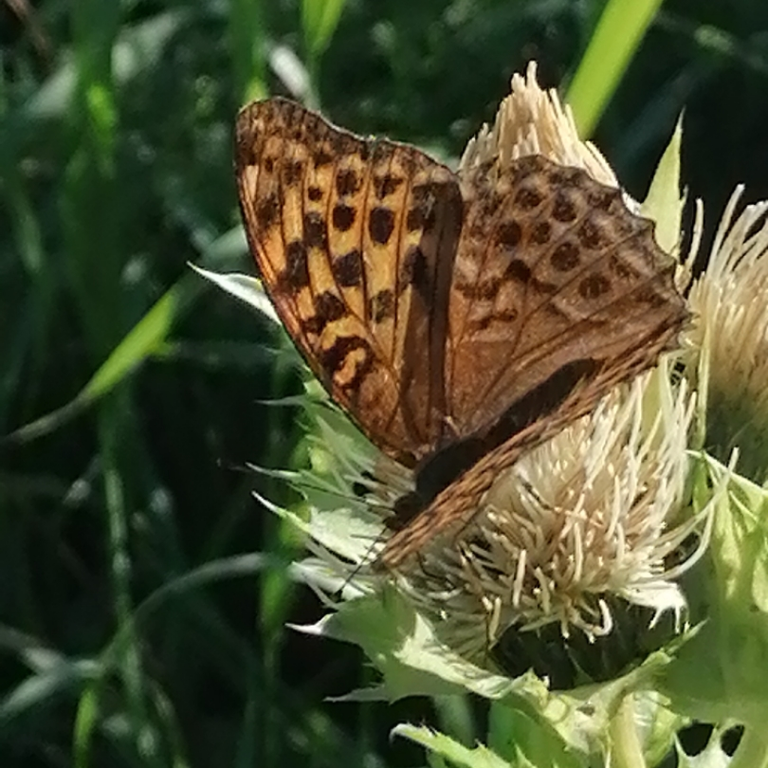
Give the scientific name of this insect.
Argynnis paphia
